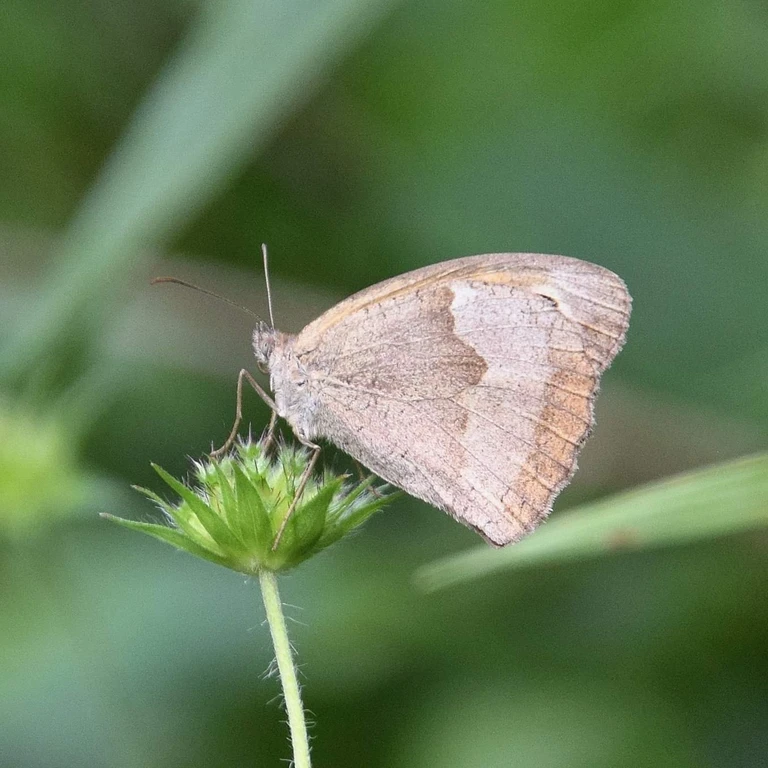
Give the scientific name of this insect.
Maniola jurtina
